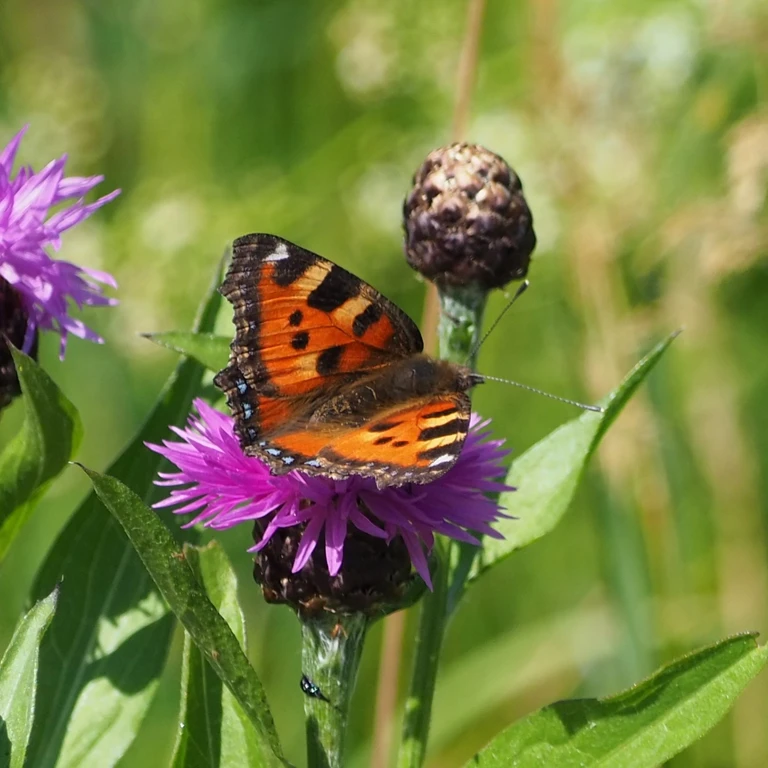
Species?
Aglais urticae
